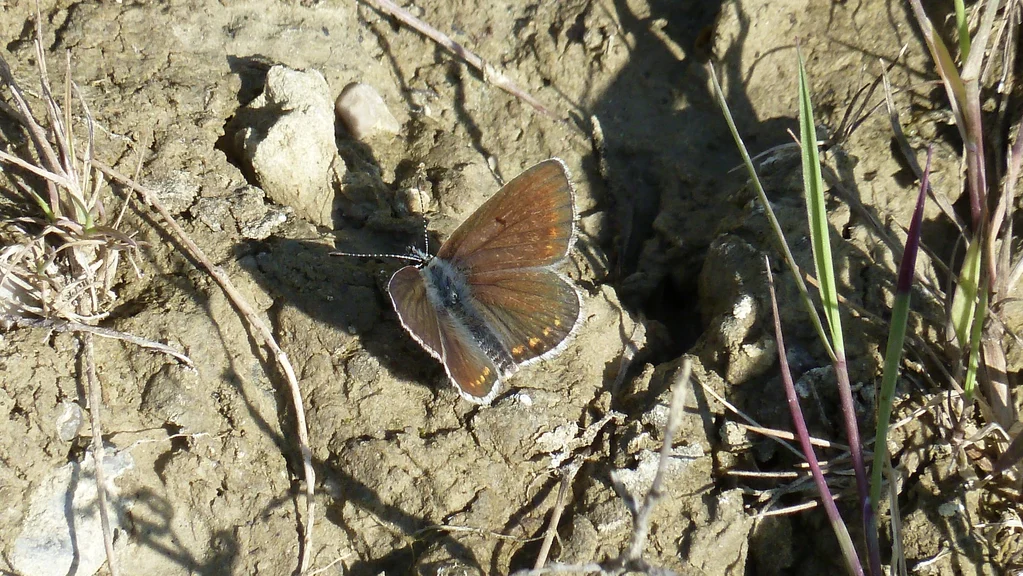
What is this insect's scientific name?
Aricia agestis/artaxerxes
